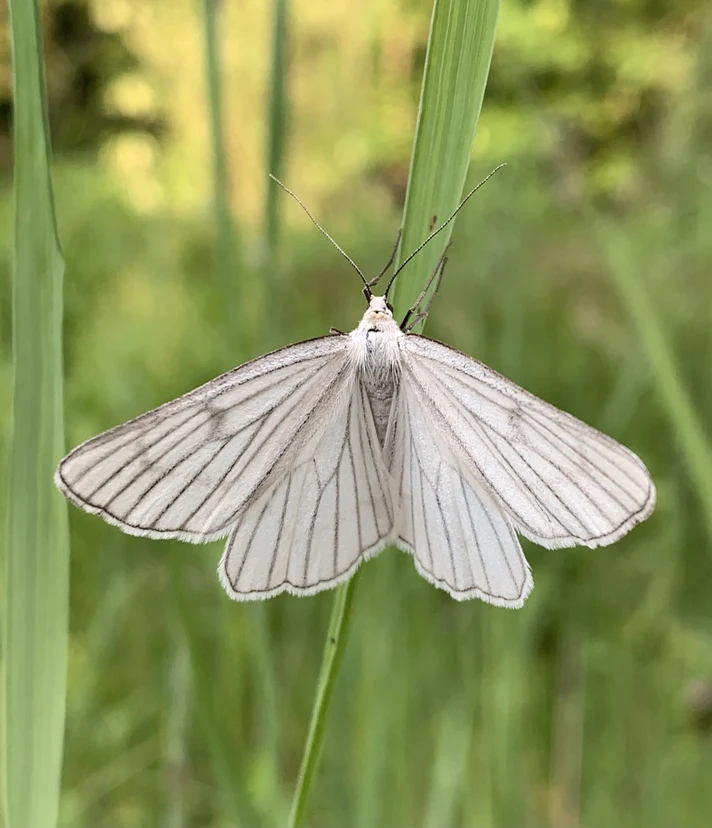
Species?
Siona lineata
